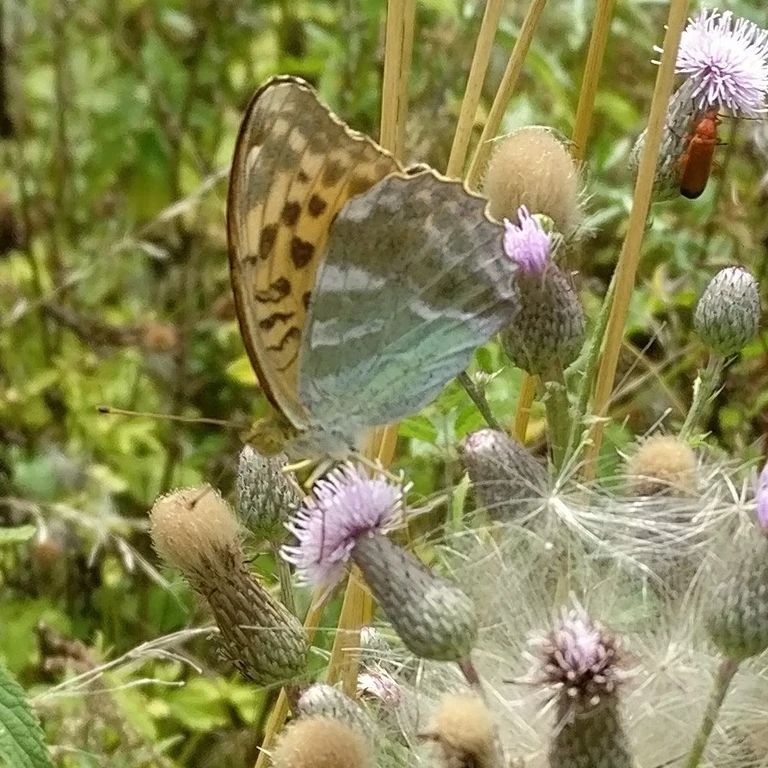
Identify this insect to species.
Argynnis paphia
